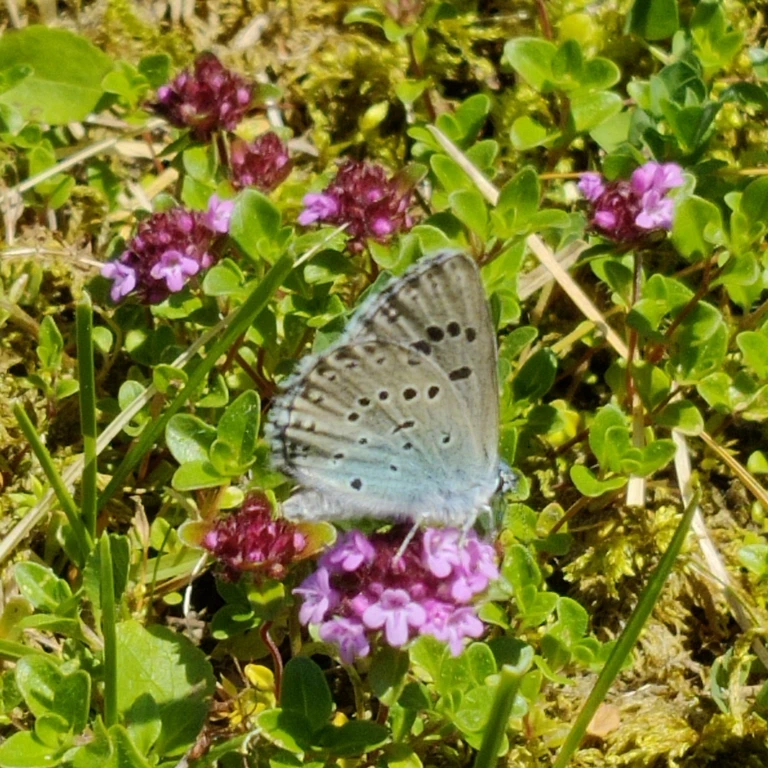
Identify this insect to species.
Phengaris arion (also Maculinea arion)
